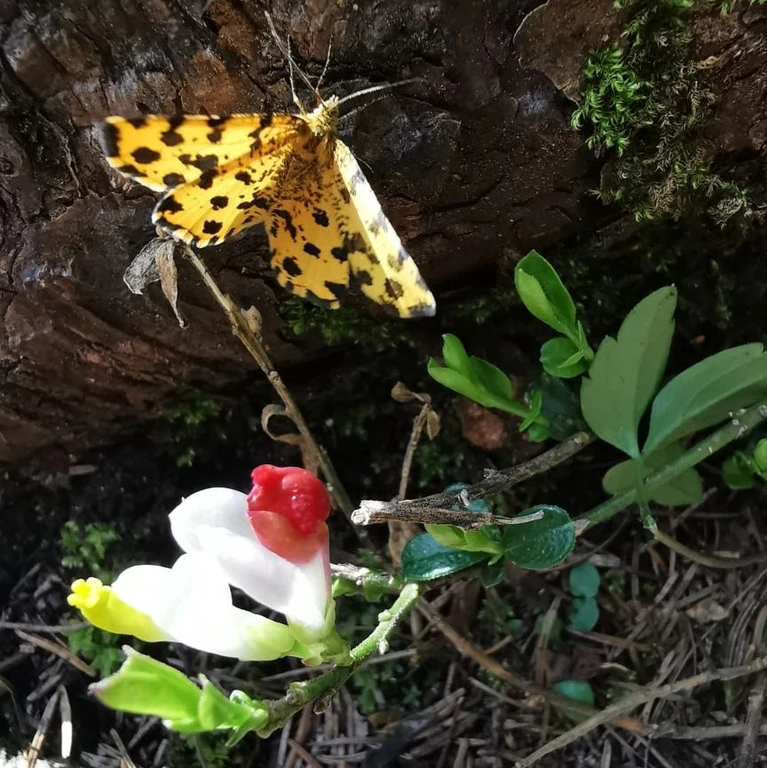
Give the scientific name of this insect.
Pseudopanthera macularia
